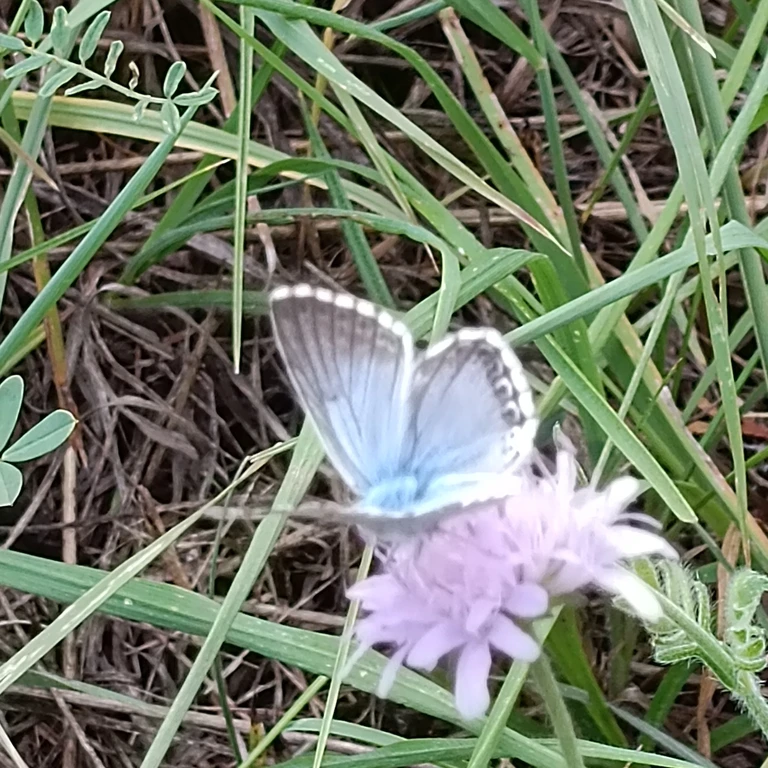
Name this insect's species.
Lysandra coridon
